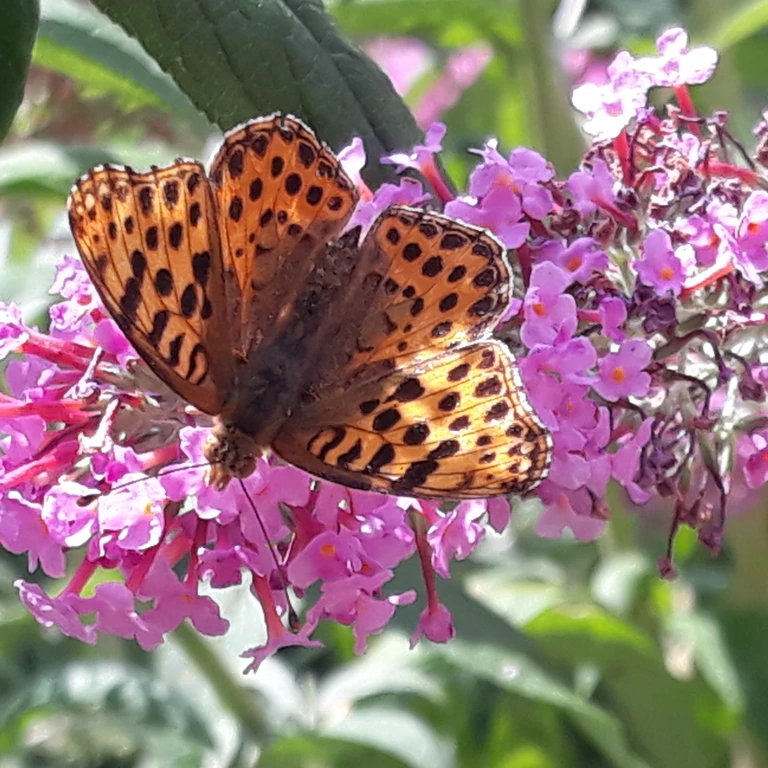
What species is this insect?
Issoria lathonia
